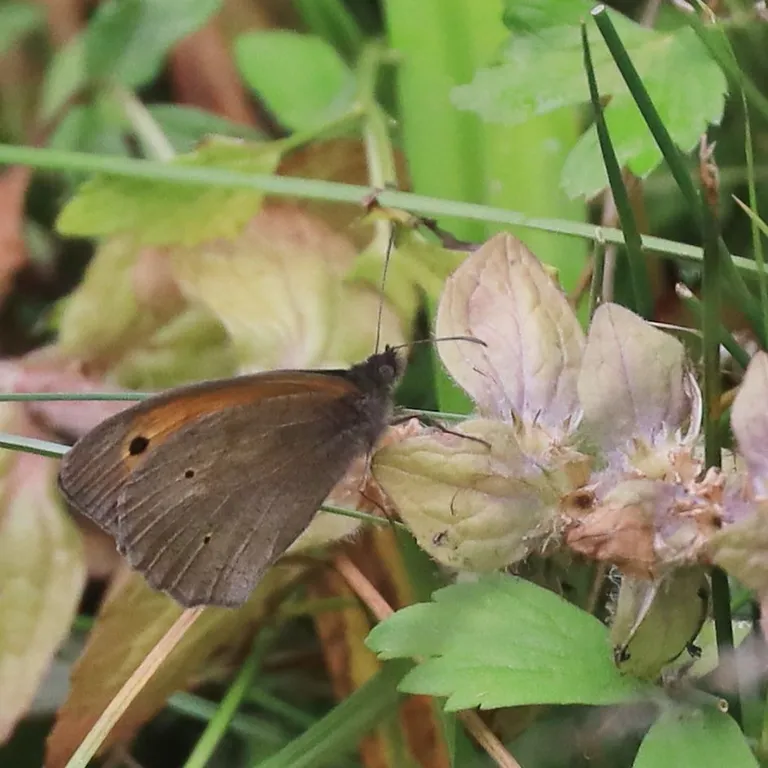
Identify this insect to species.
Maniola jurtina
